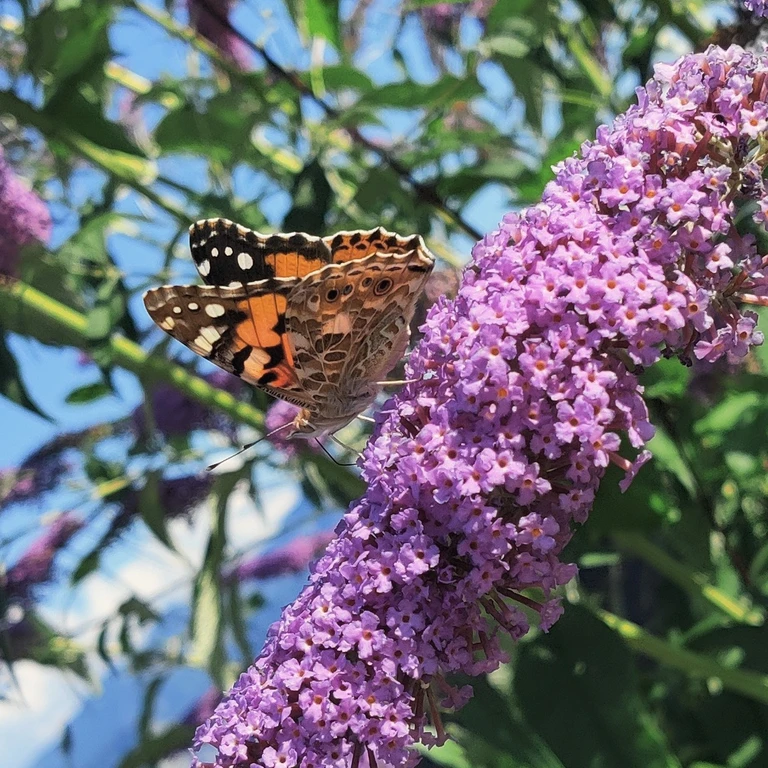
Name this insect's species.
Vanessa cardui
